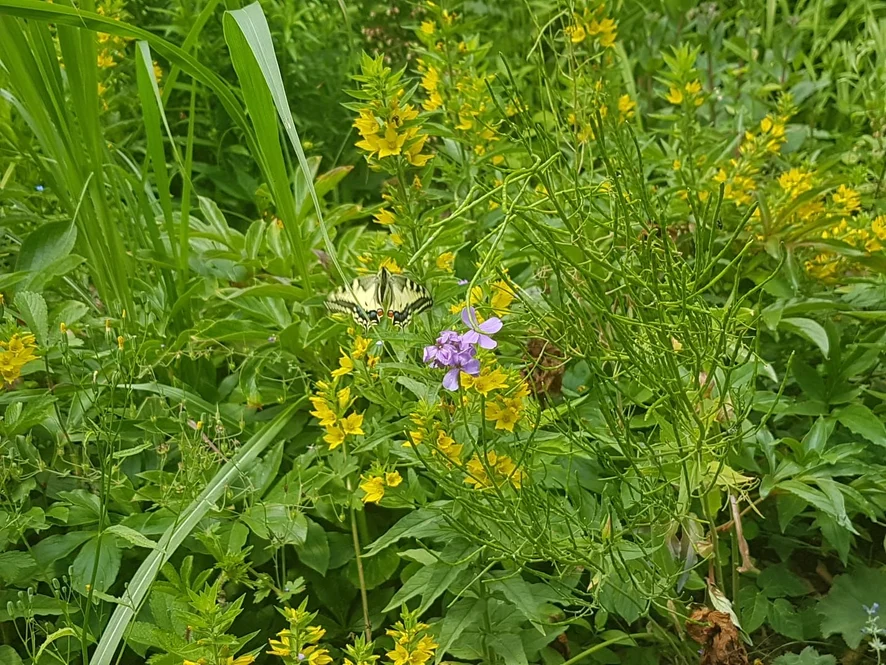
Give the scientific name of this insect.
Papilio machaon
